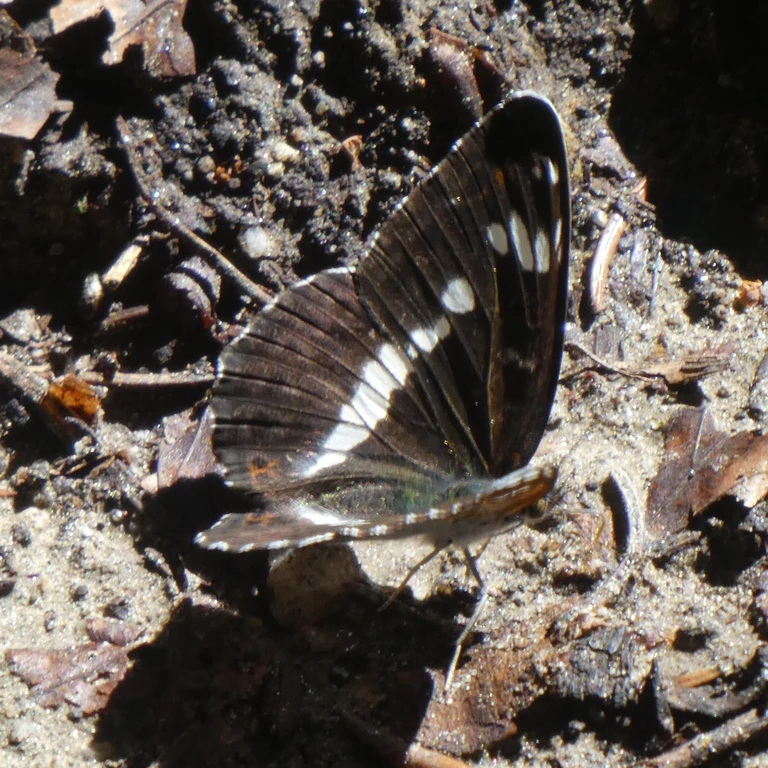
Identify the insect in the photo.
Limenitis camilla (also Ladoga camilla)
